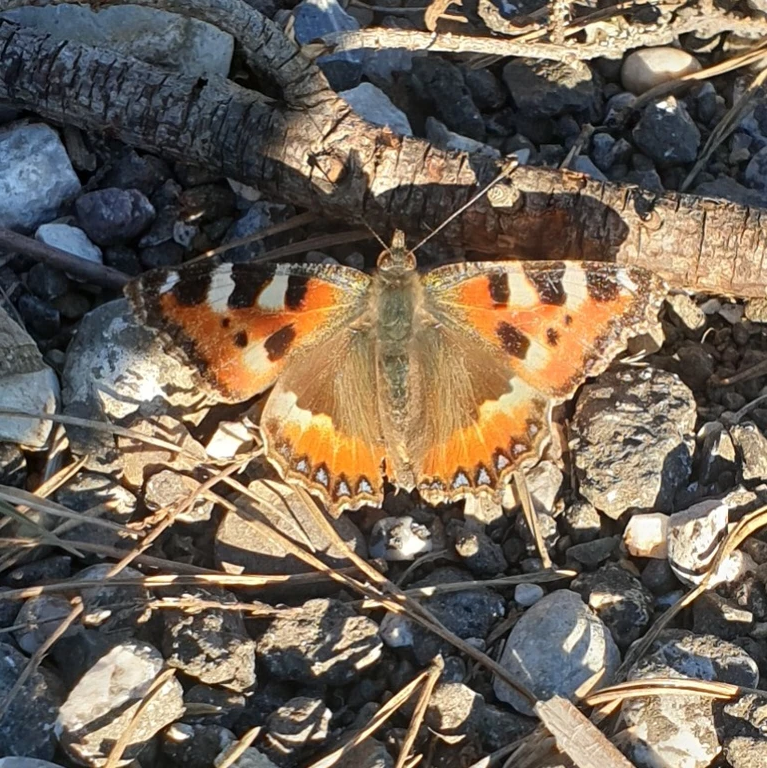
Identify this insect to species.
Aglais urticae
